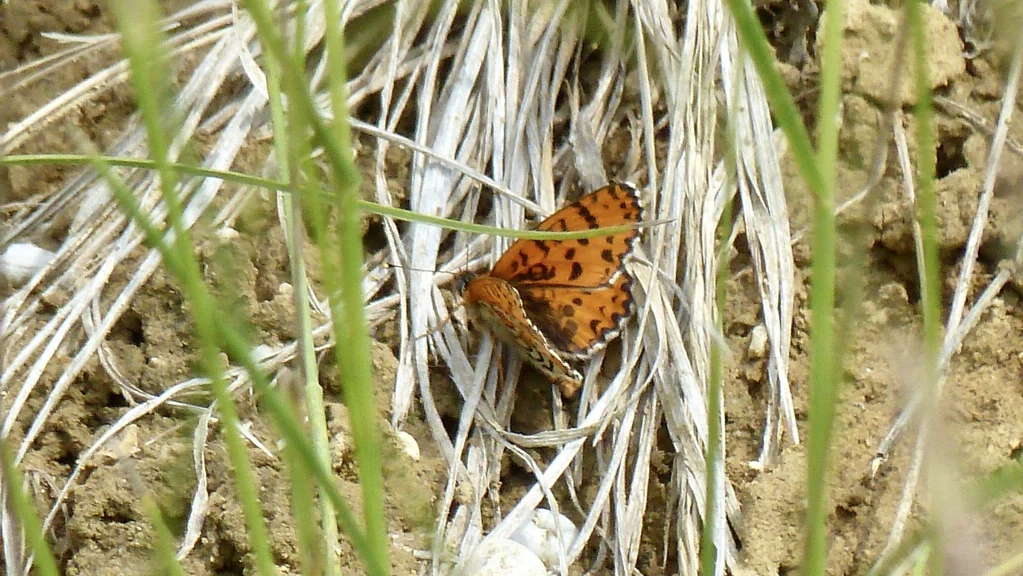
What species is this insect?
Melitaea didyma
